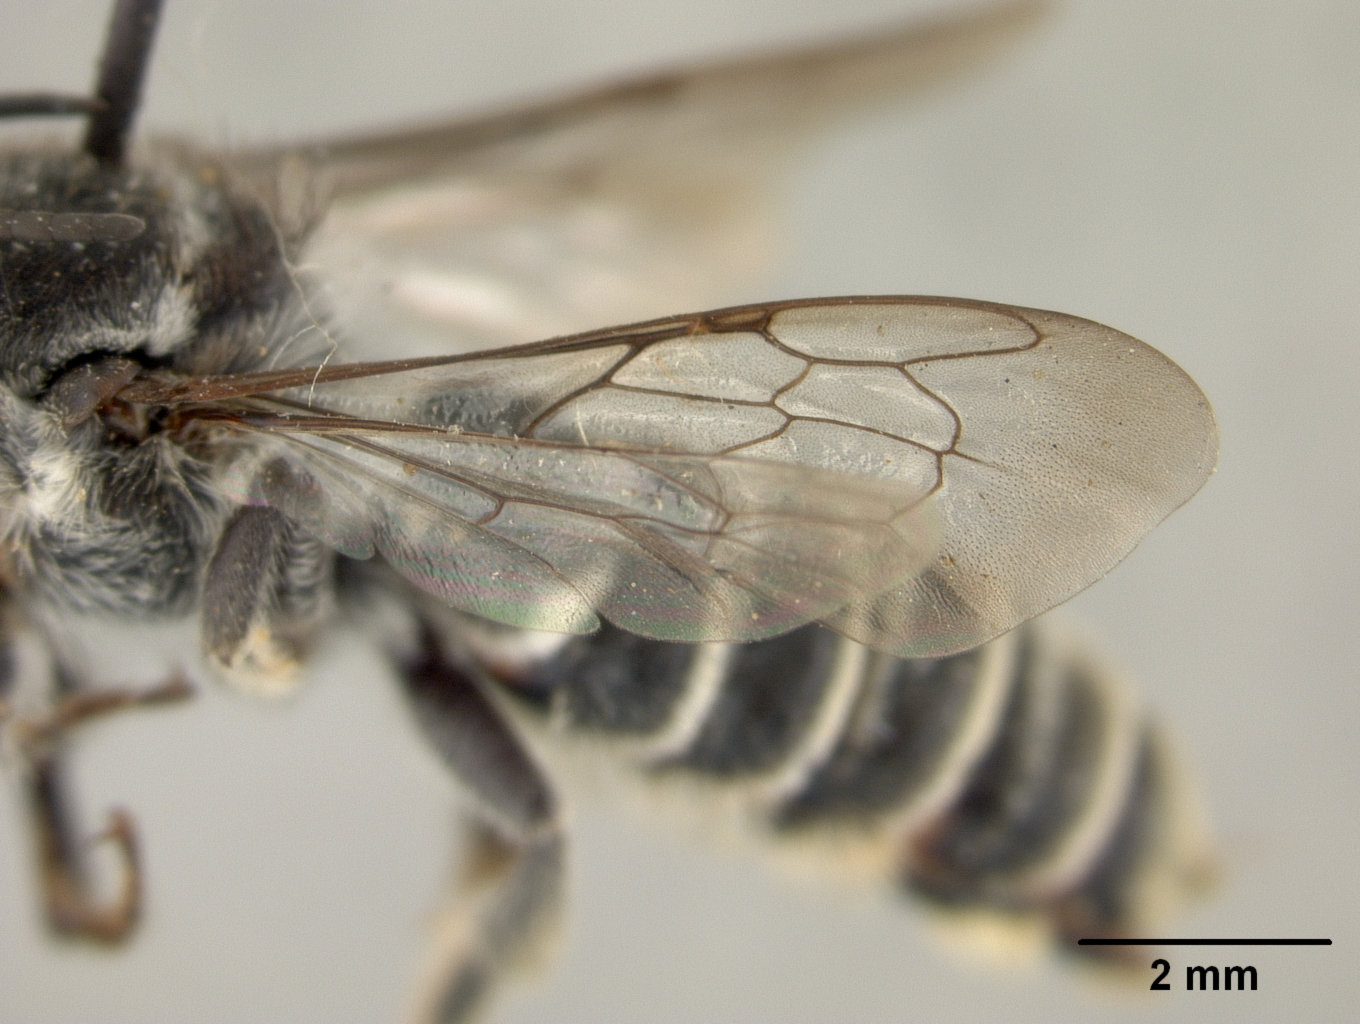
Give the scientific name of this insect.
Megachile manni
